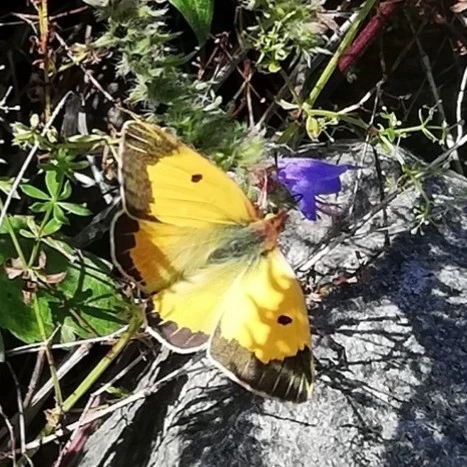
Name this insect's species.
Colias croceus
